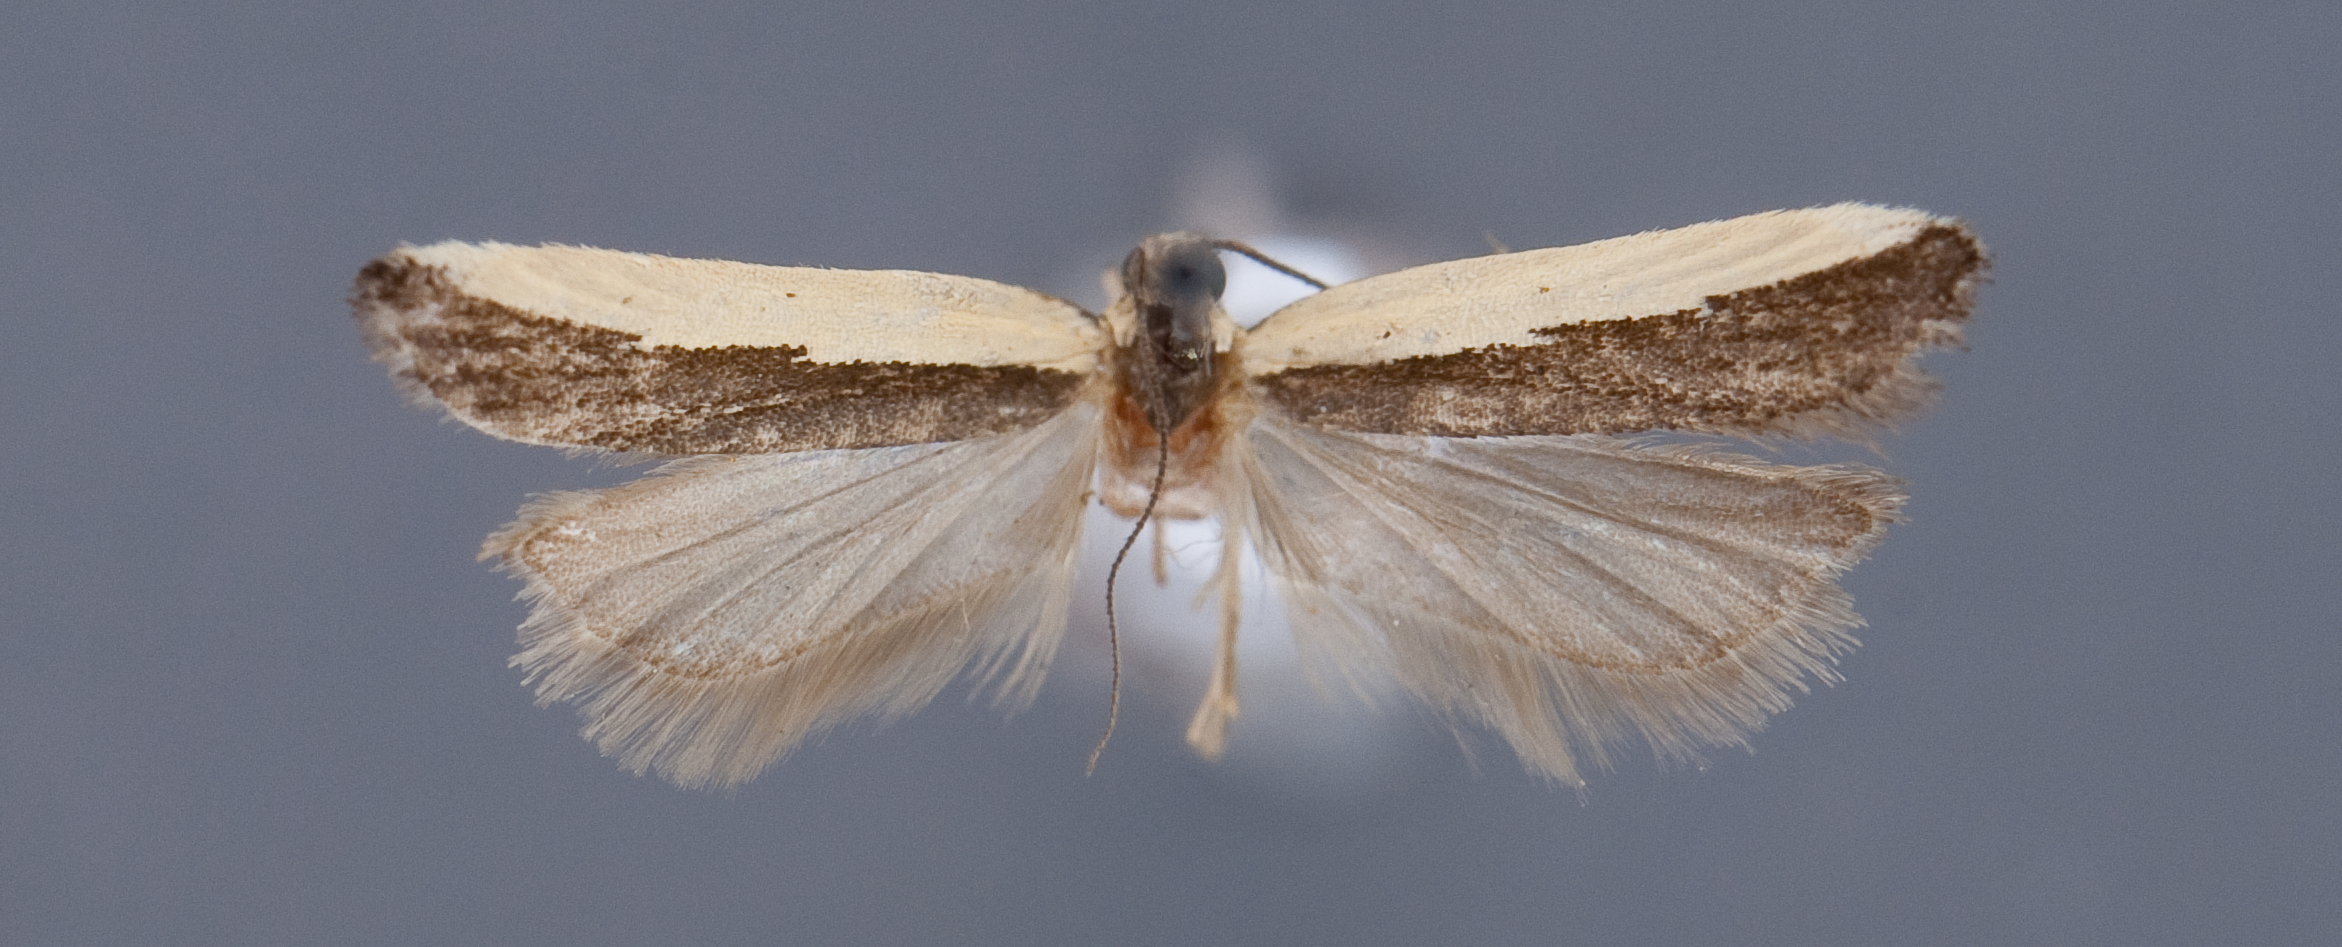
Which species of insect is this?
Trichotaphe barnesiella
